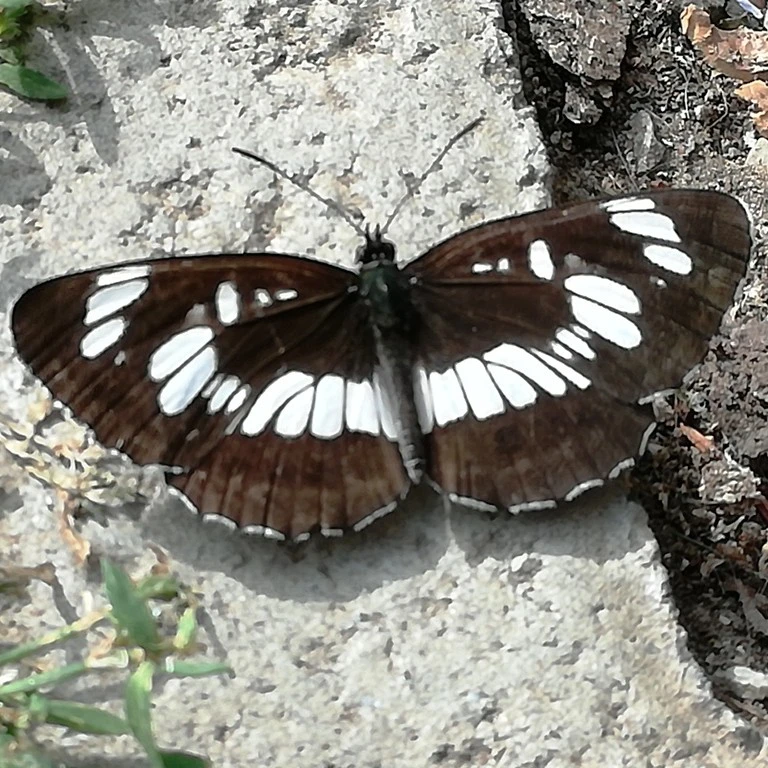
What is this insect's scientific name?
Neptis rivularis
